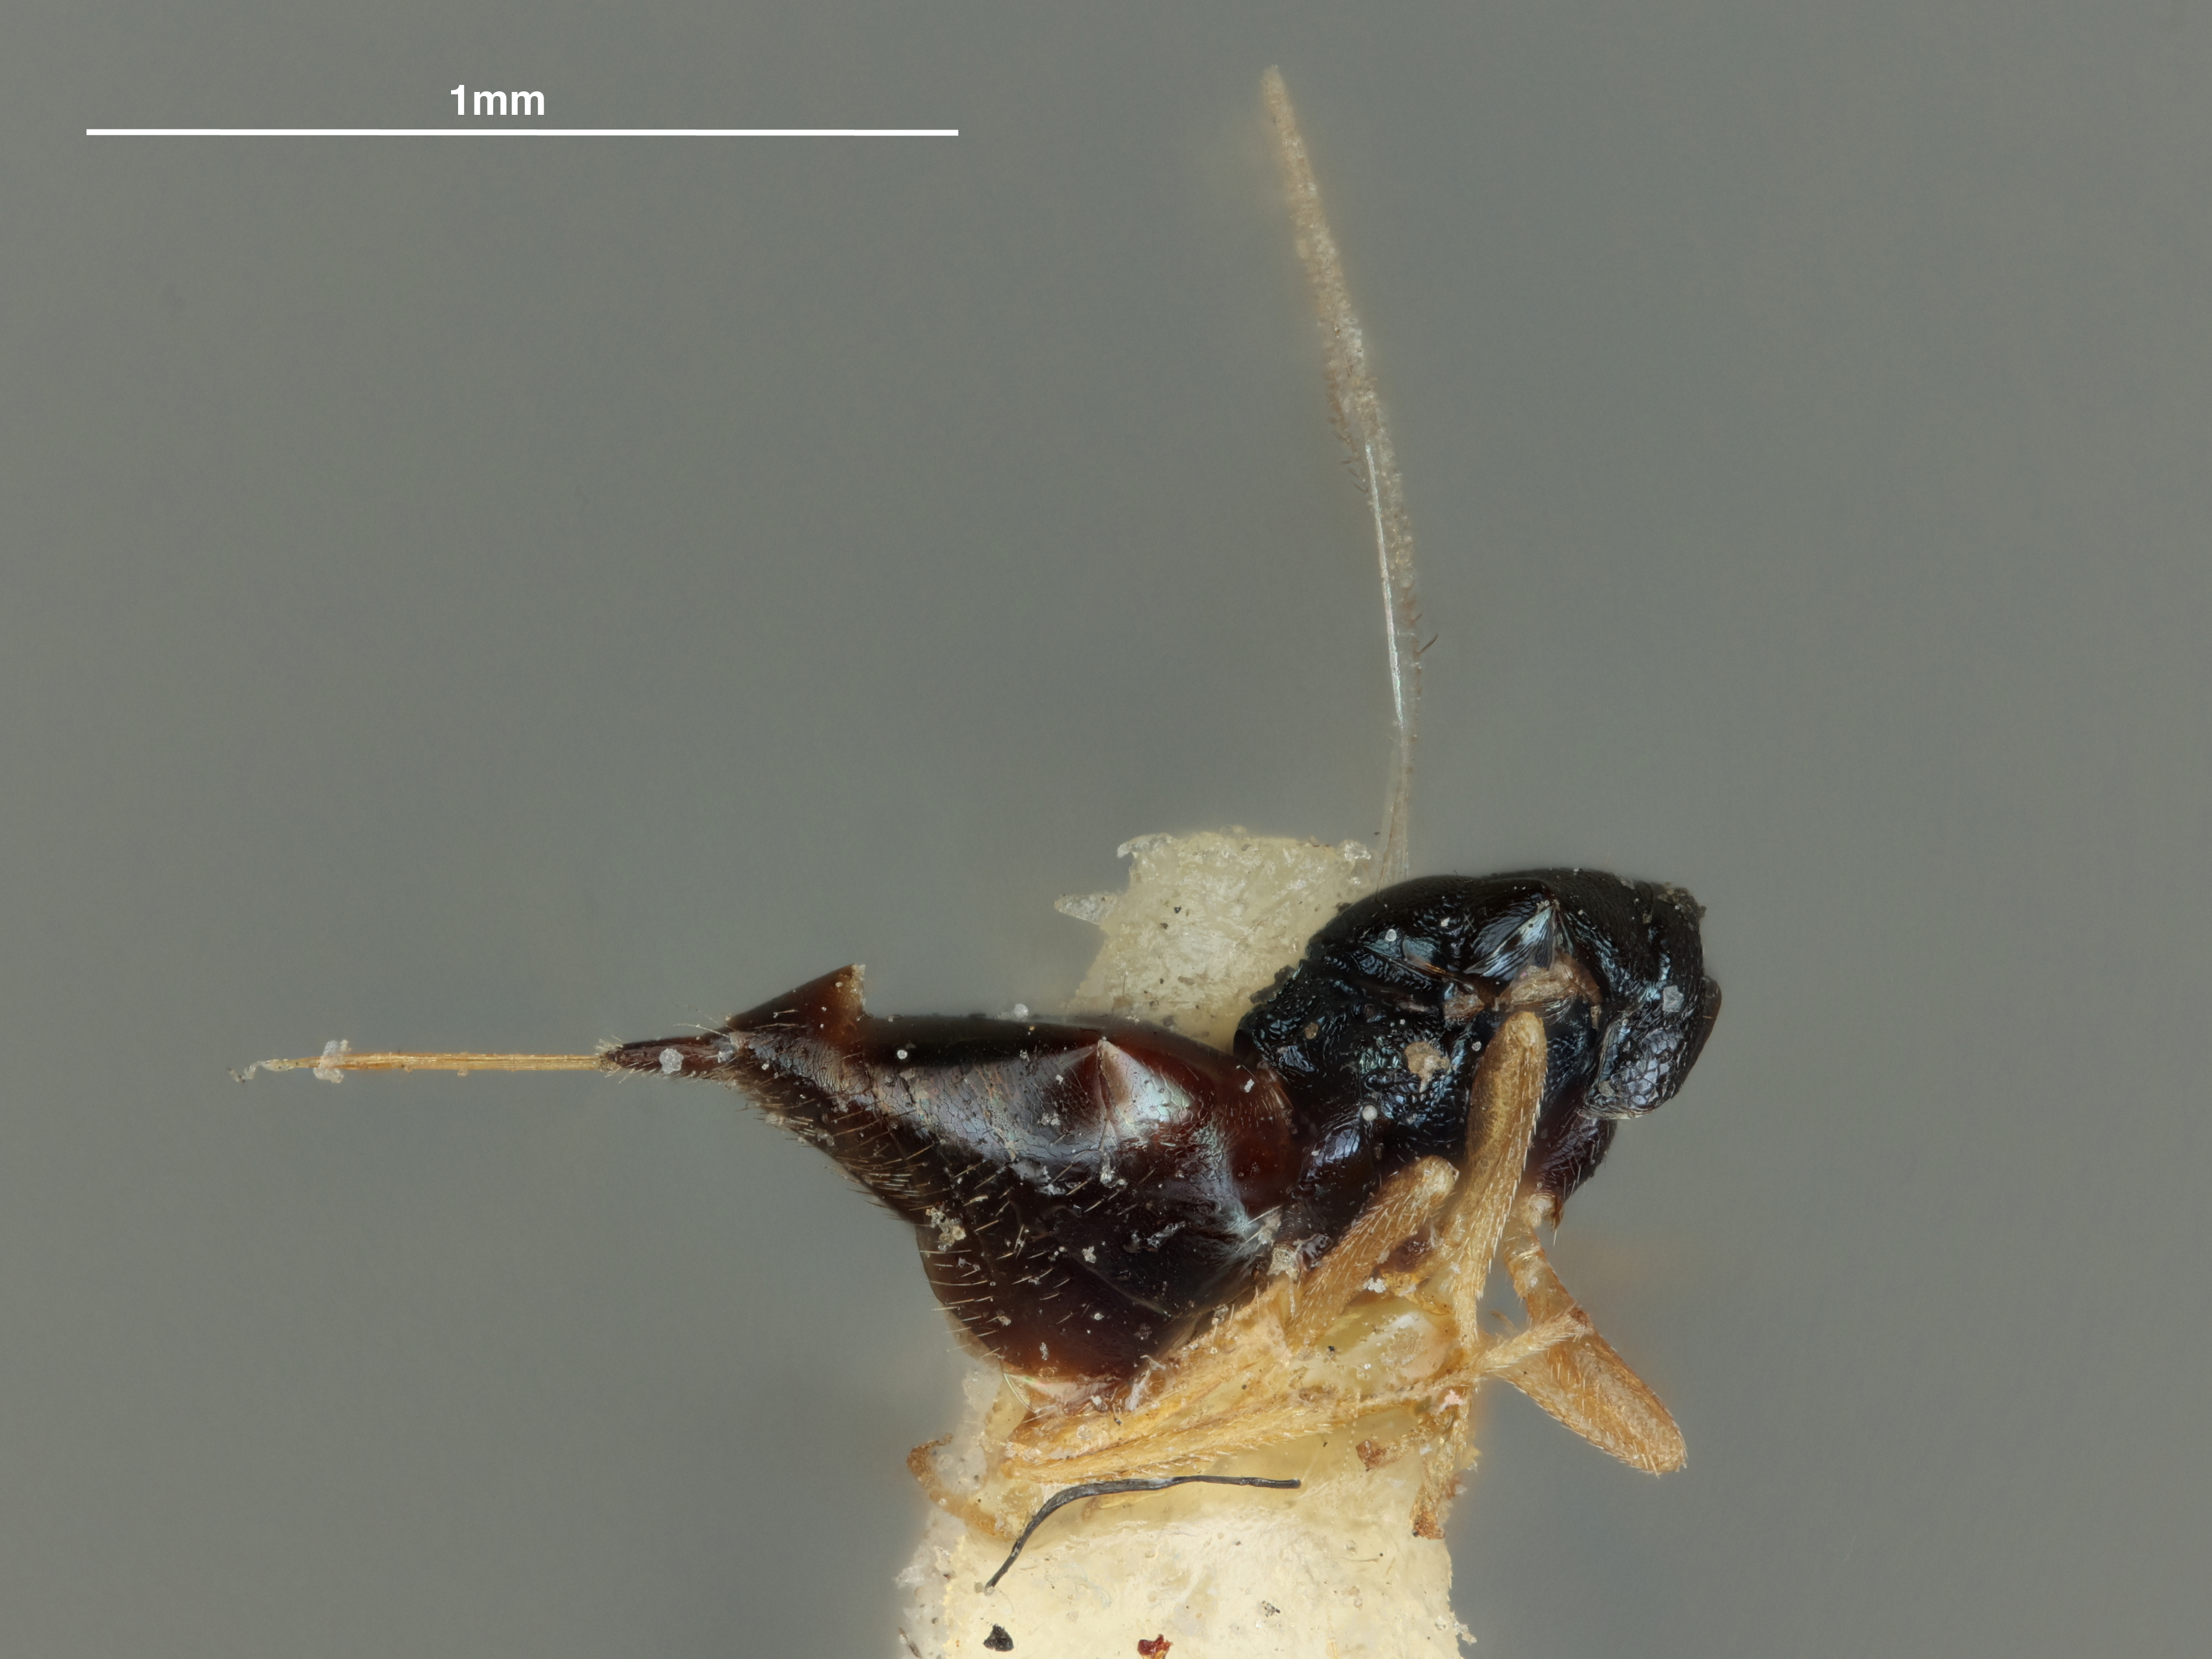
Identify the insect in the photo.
Meraporus utibilis
